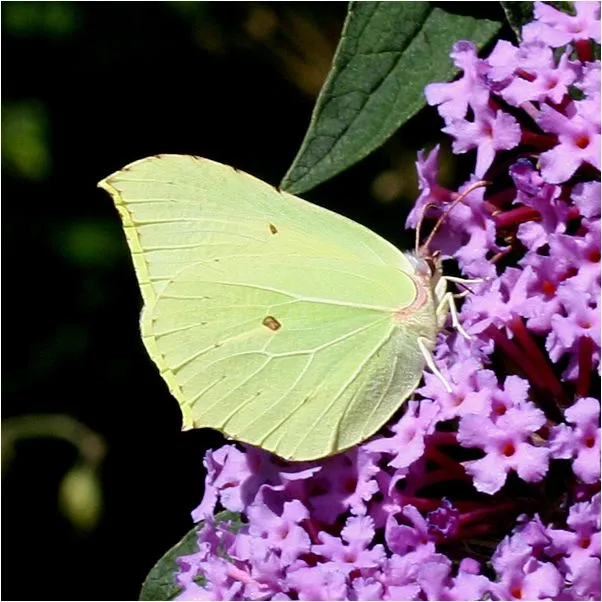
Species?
Gonepteryx rhamni
